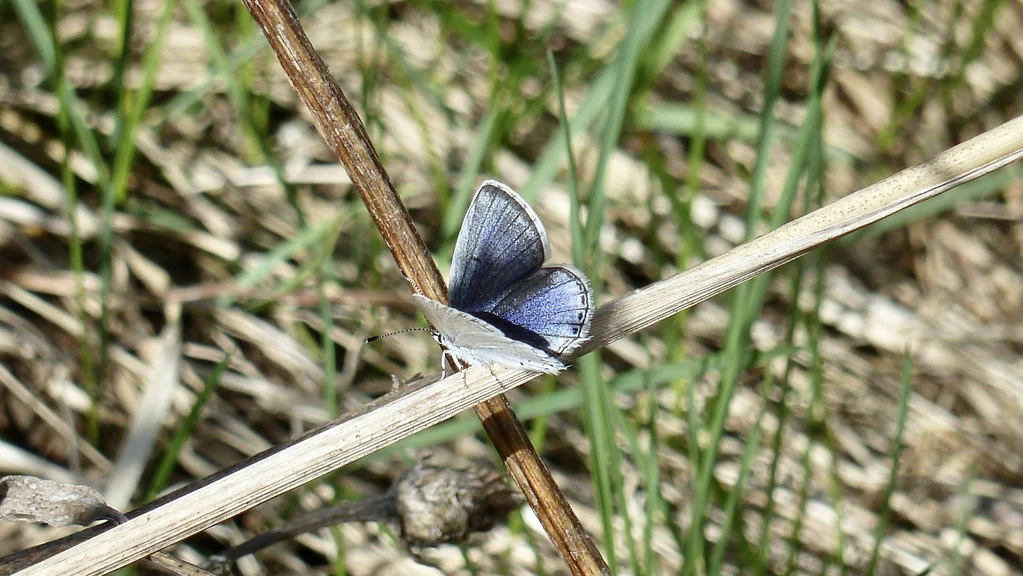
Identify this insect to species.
Cupido argiades (also Elkalyce argiades)
